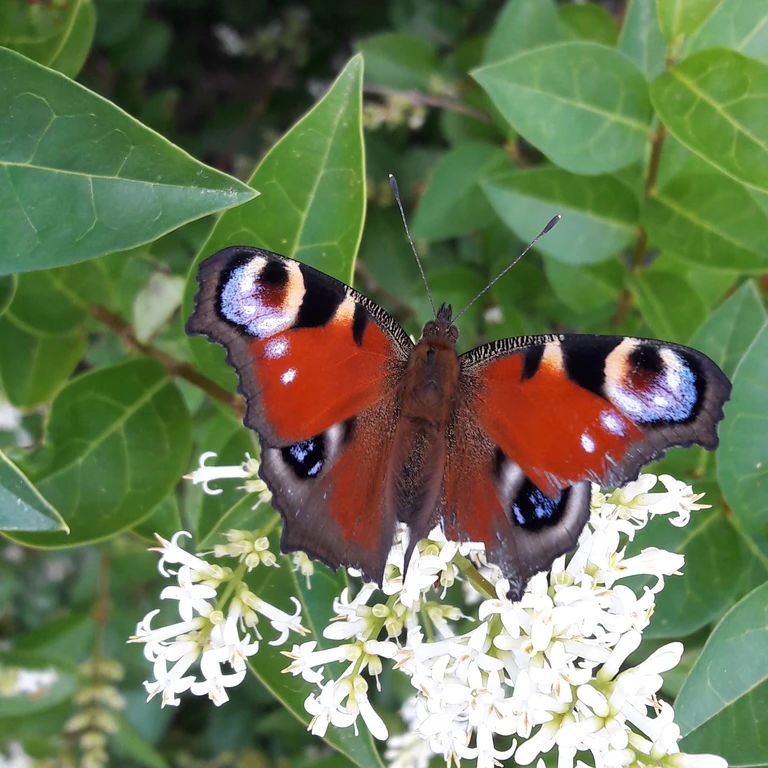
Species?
Aglais io
